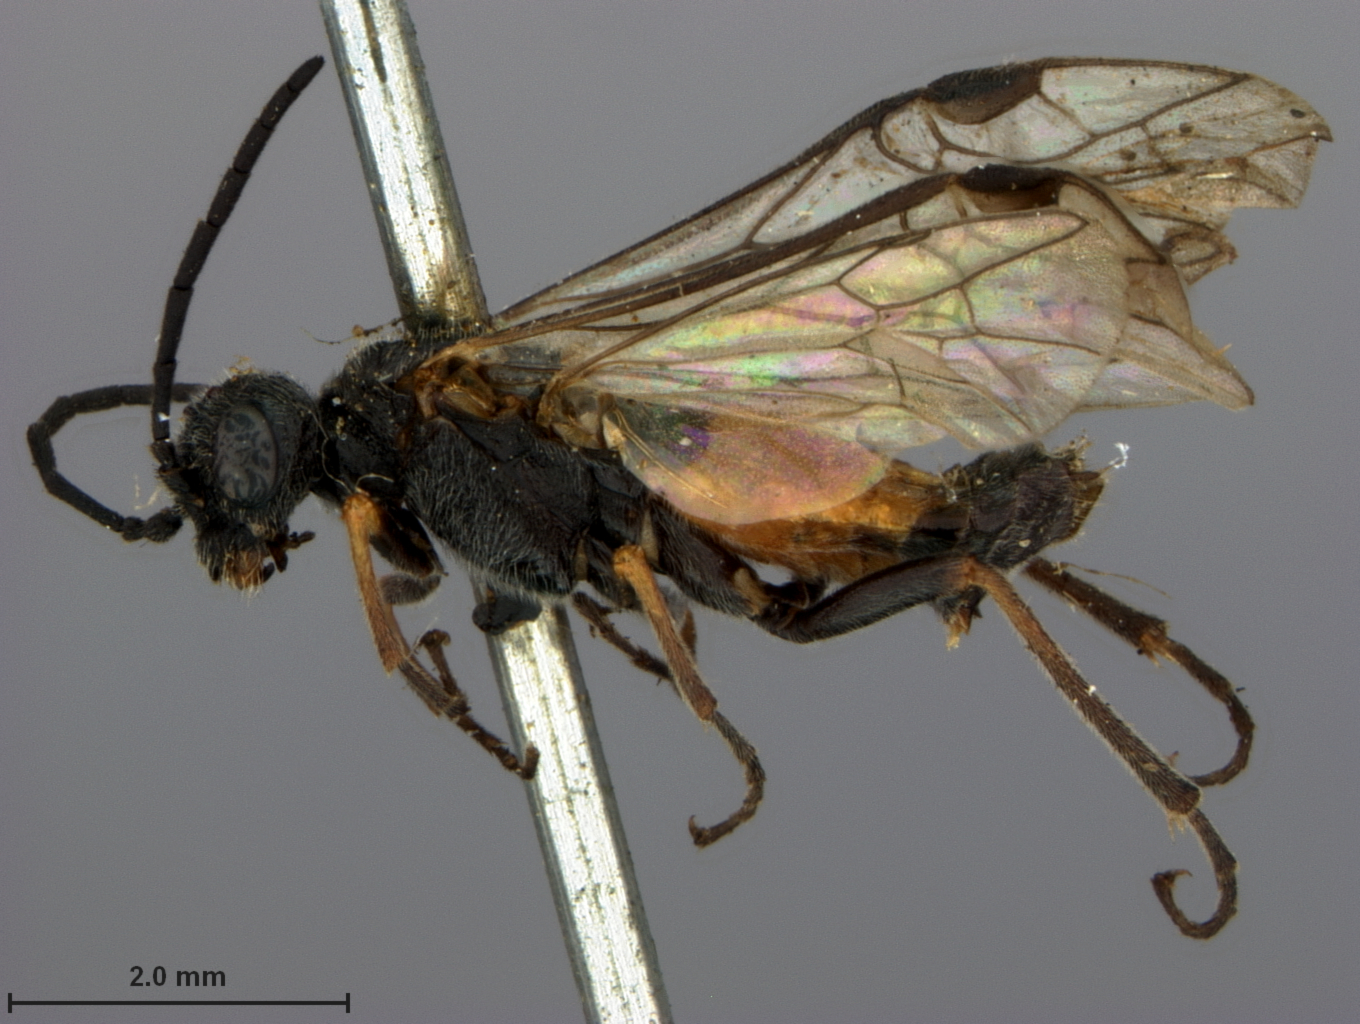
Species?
Dolerus elderi
